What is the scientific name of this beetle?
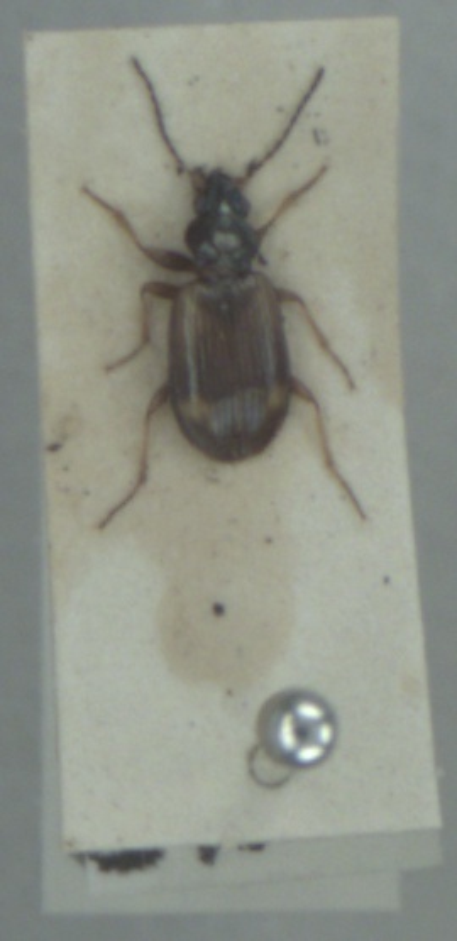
Bembidion bruxellense
